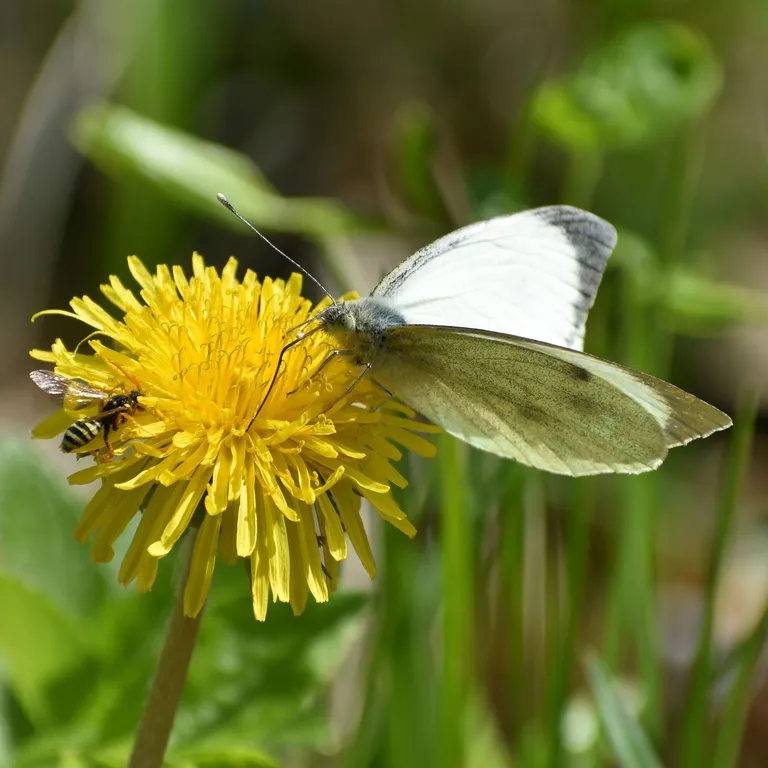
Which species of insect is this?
Pieris brassicae
